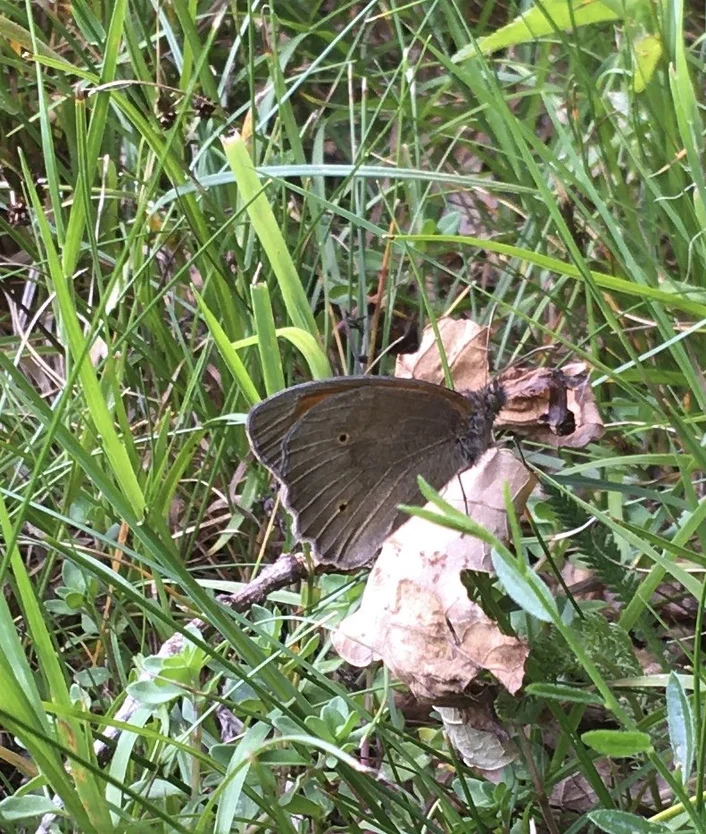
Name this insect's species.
Maniola jurtina
